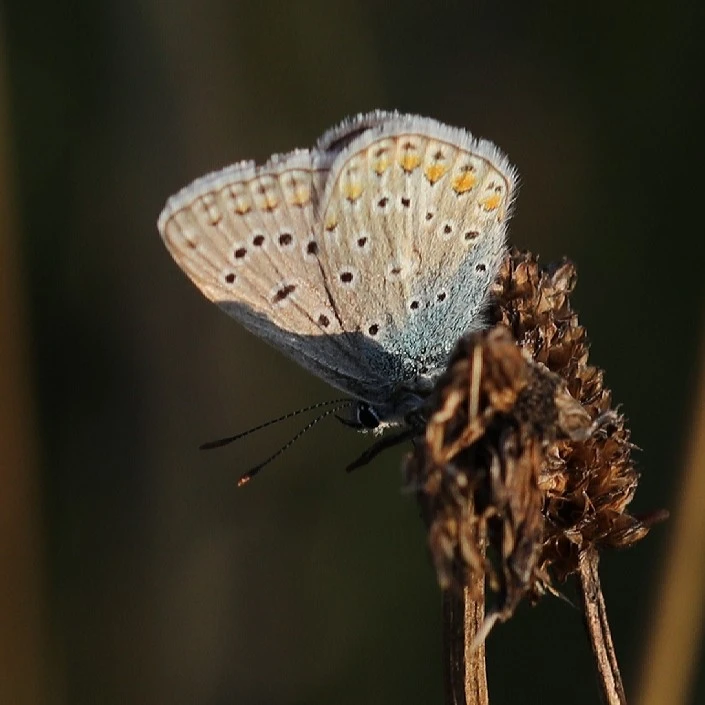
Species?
Polyommatus icarus
